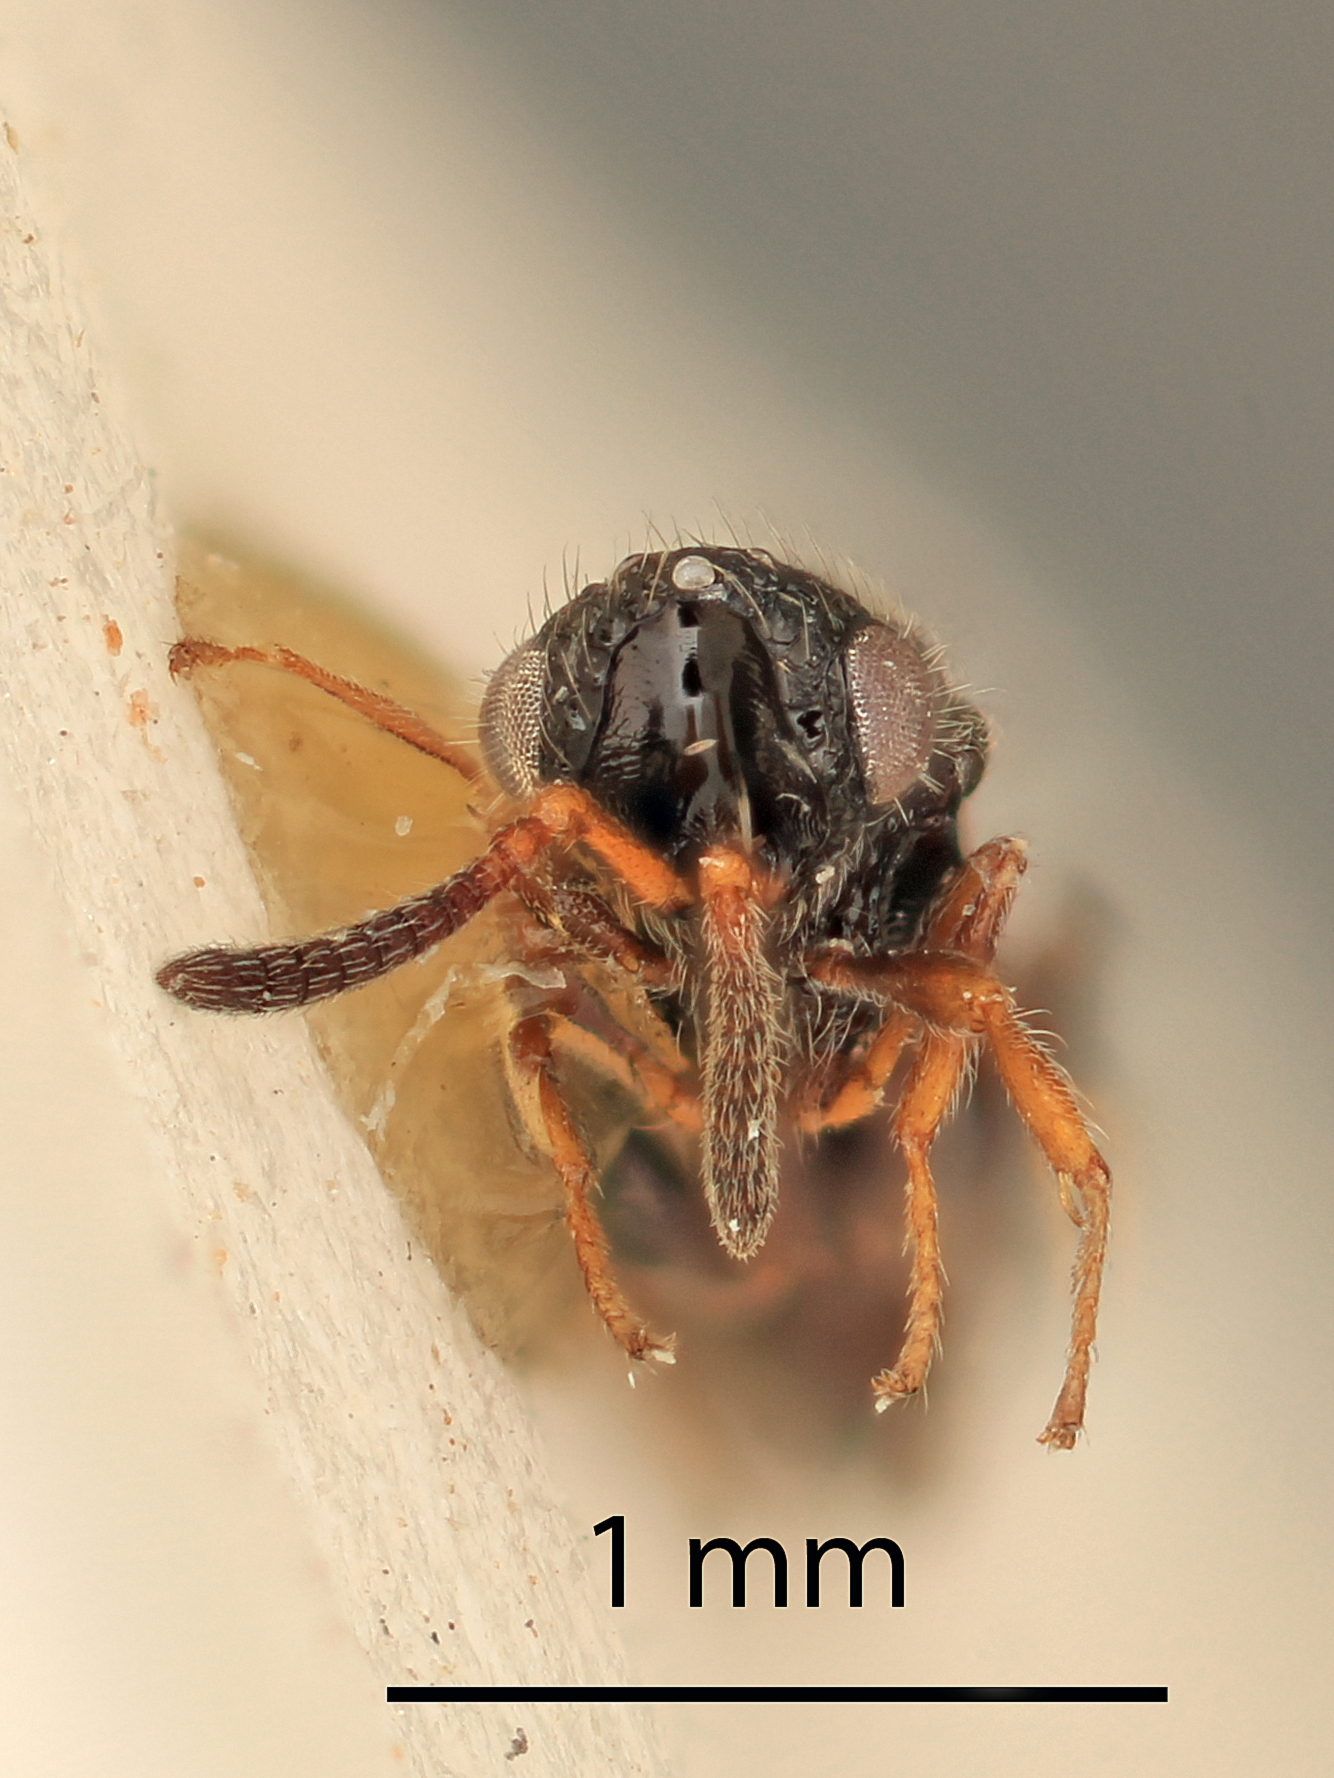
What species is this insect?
Zavoya parvula
